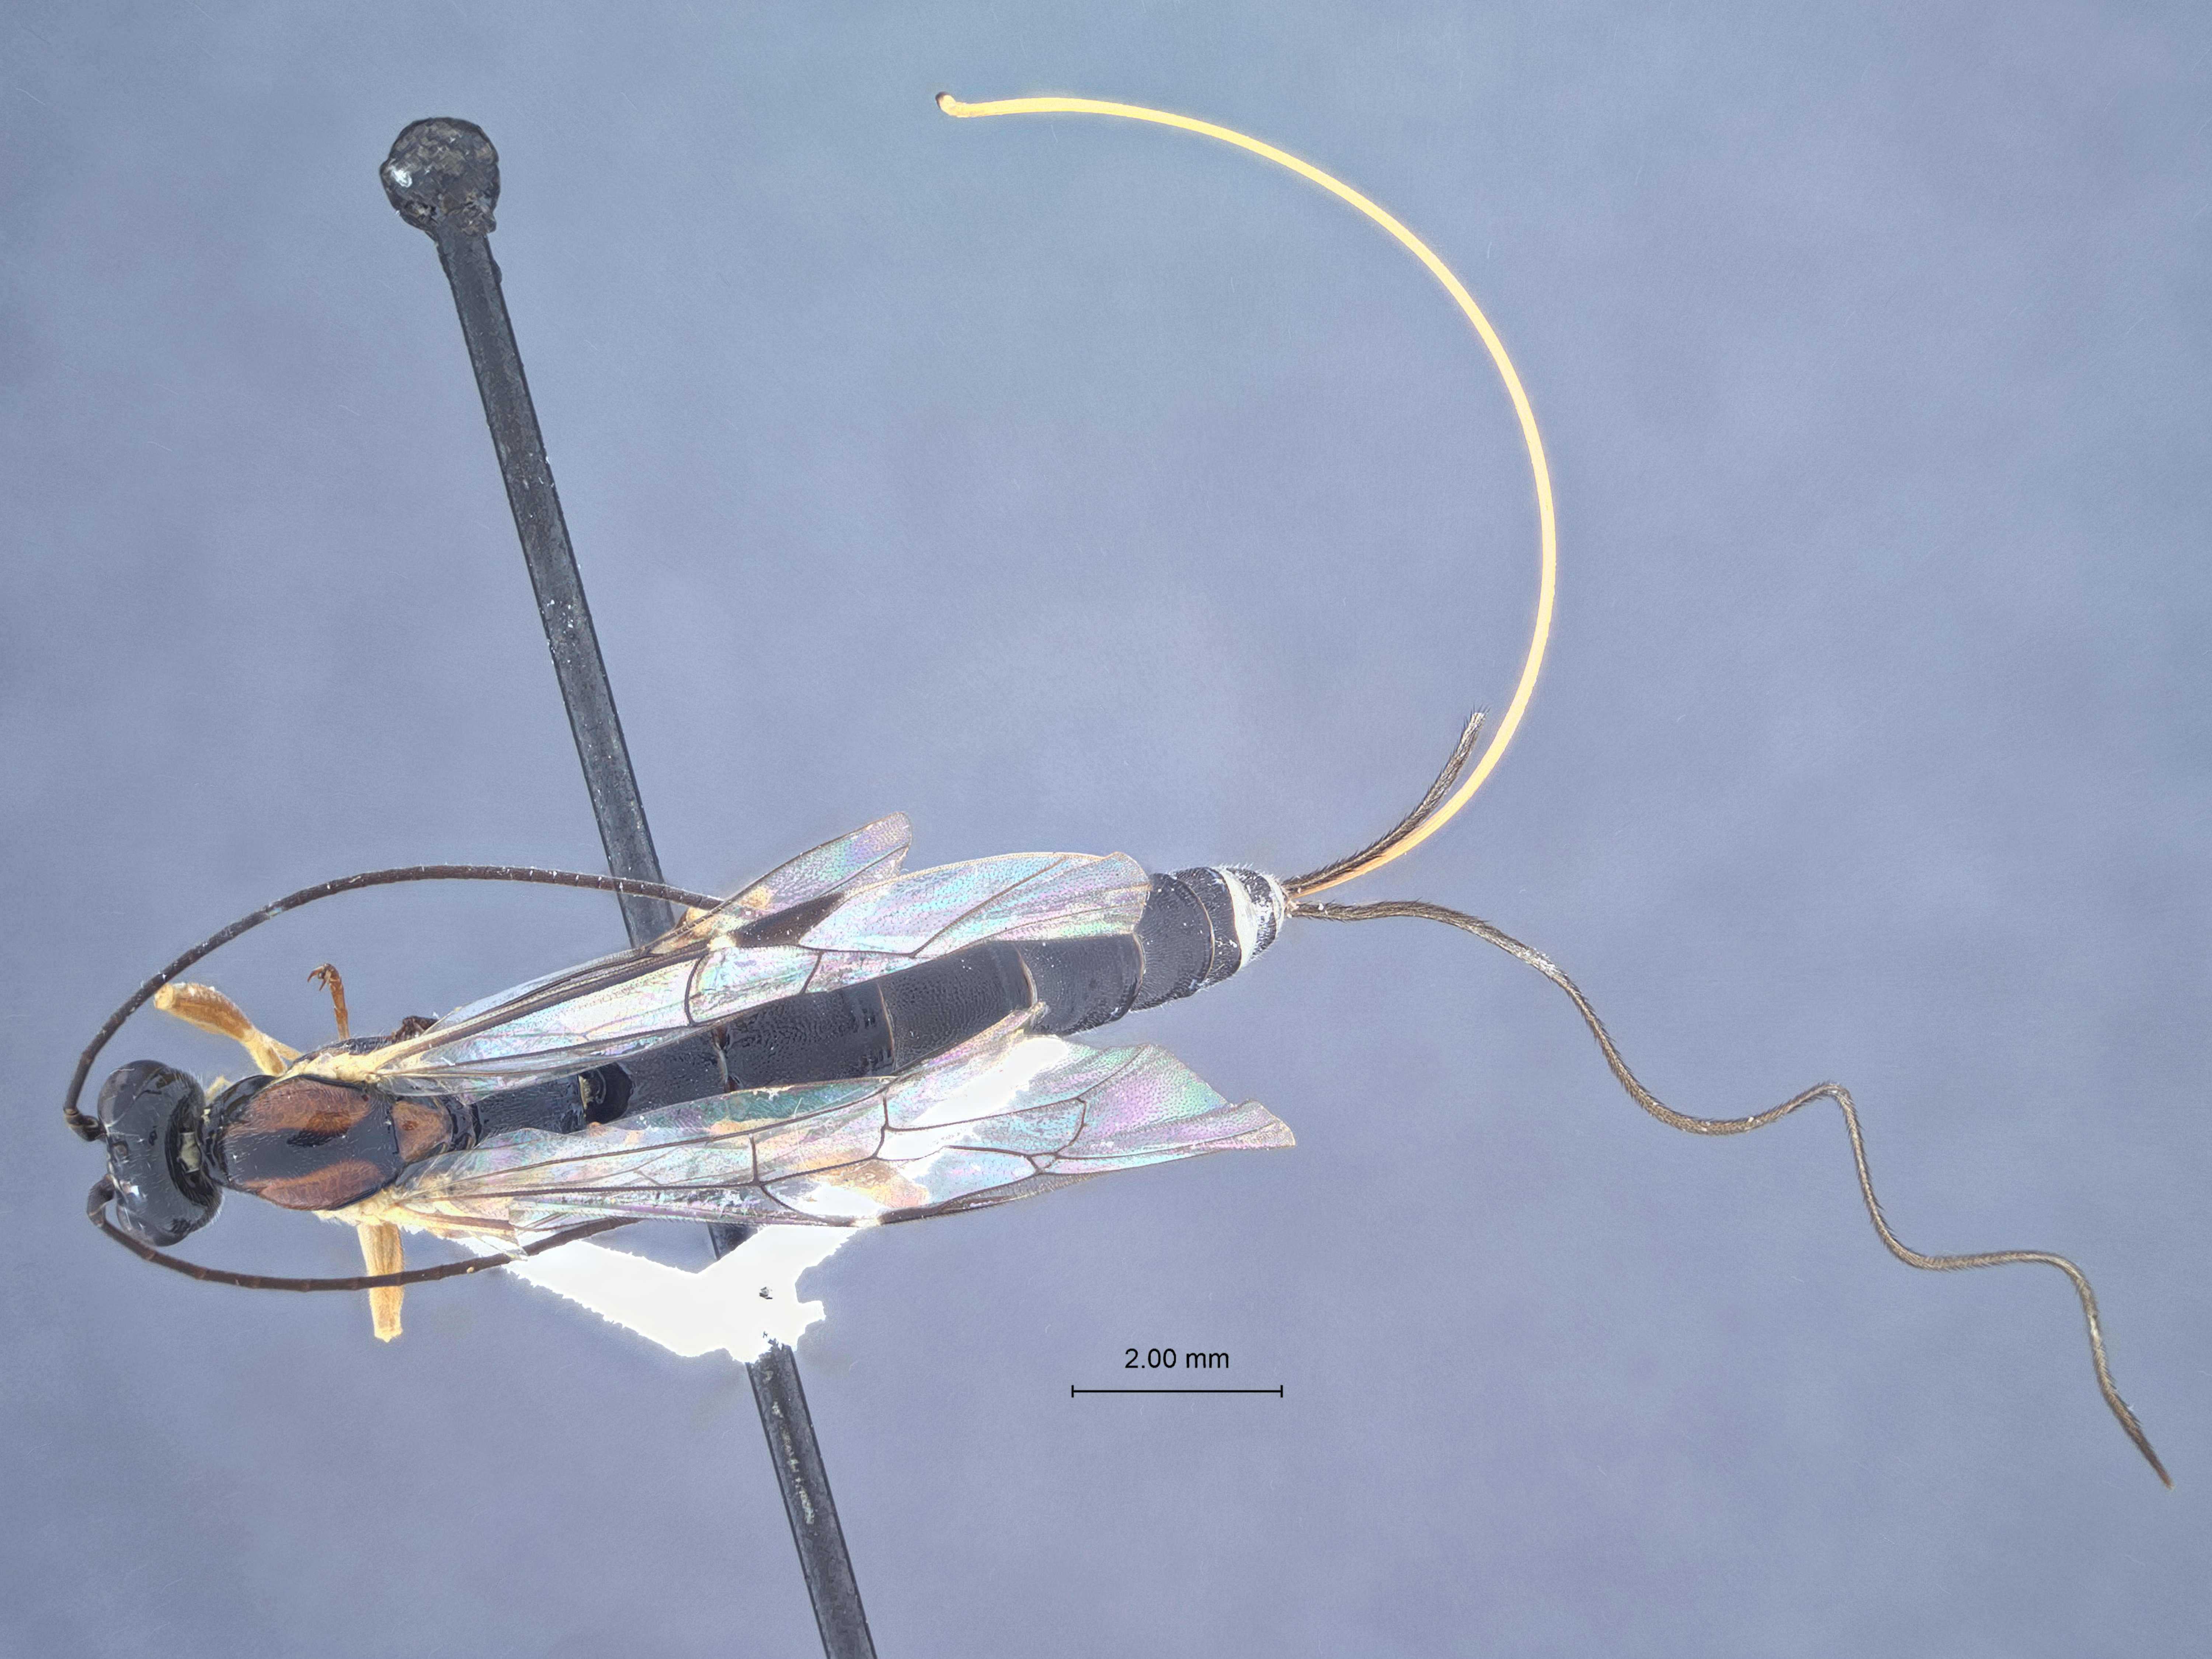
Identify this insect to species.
Apistephialtes dentatus
